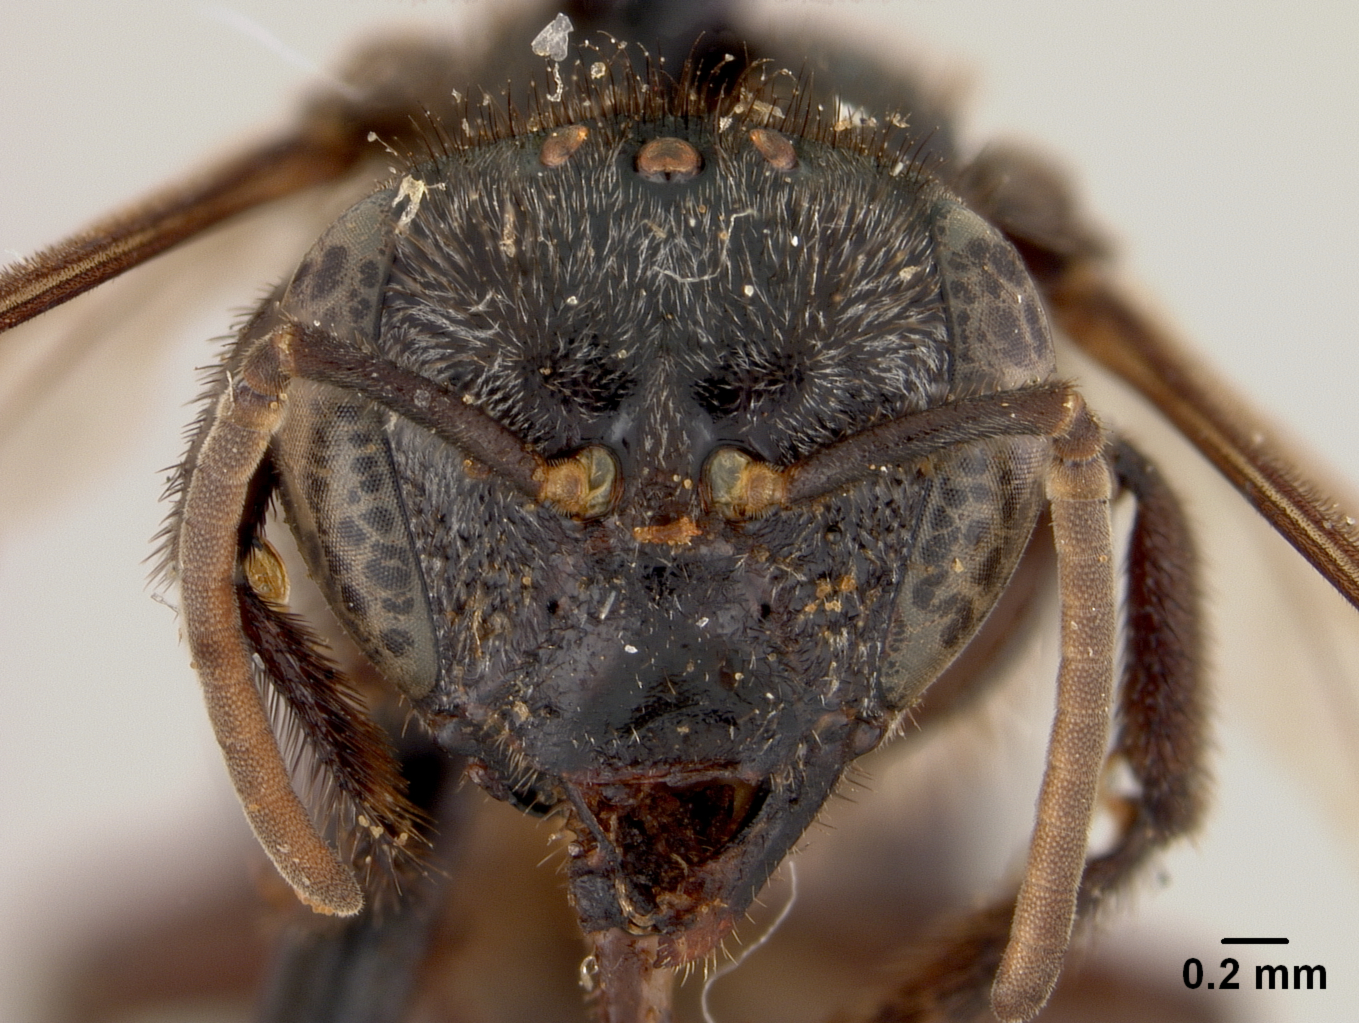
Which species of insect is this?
Geotrigona michoacanensis
